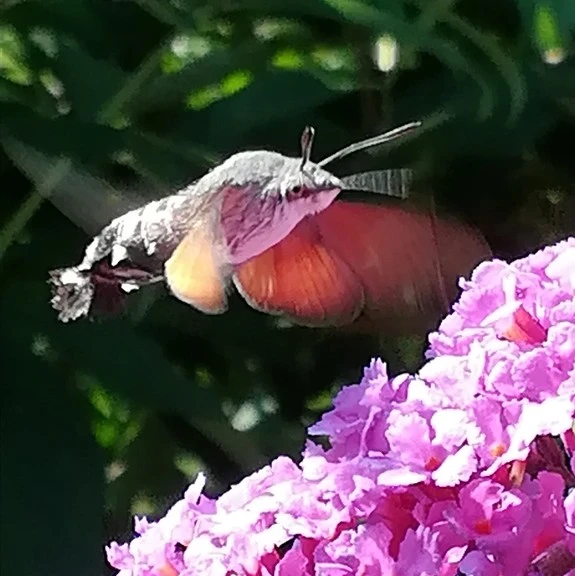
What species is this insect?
Macroglossum stellatarum
